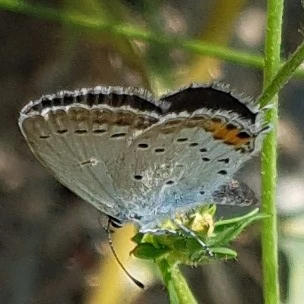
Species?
Cupido argiades (also Elkalyce argiades)
